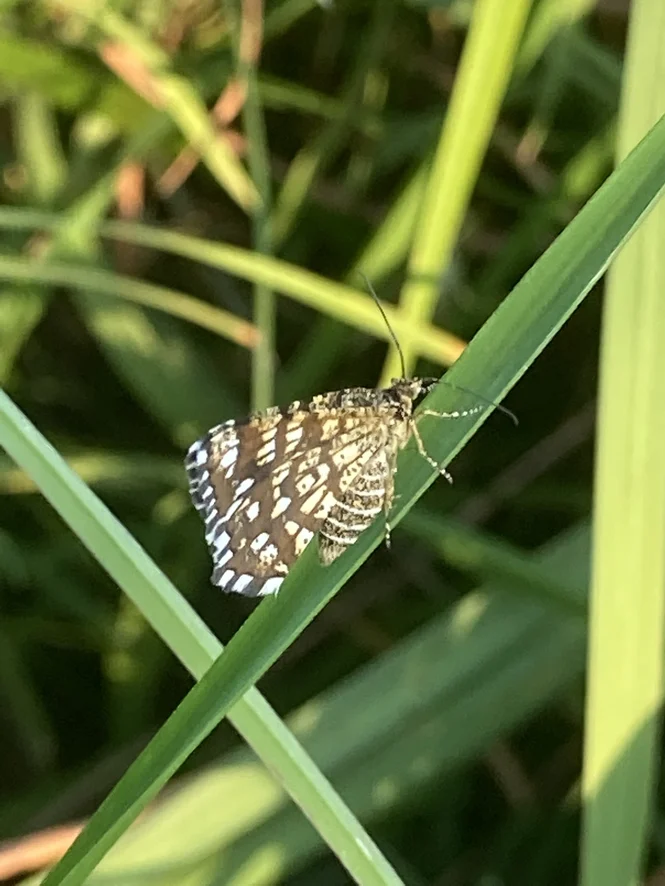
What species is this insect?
Chiasmia clathrata
